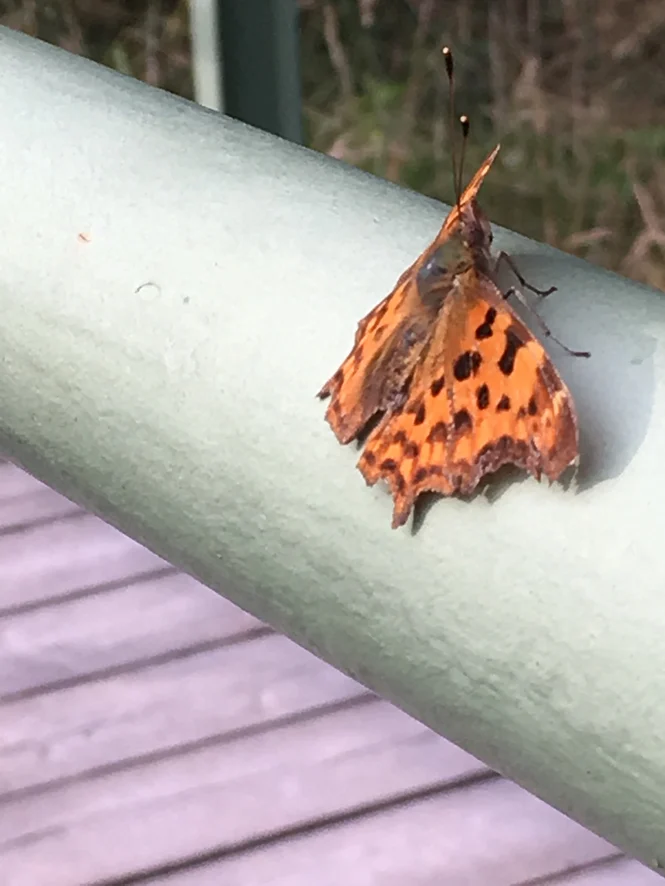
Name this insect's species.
Polygonia c-album
